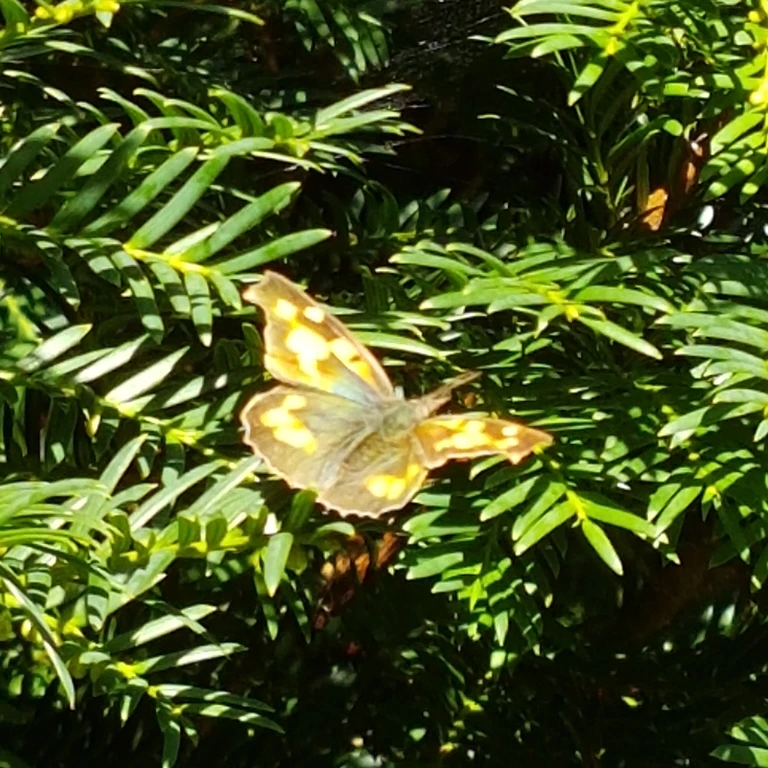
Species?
Libythea celtis
